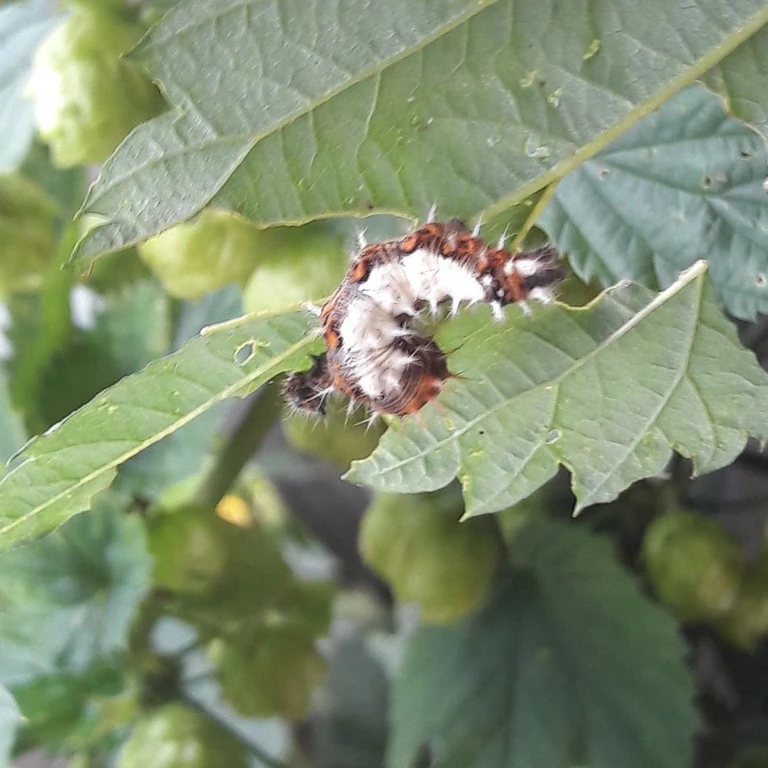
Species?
Polygonia c-album
